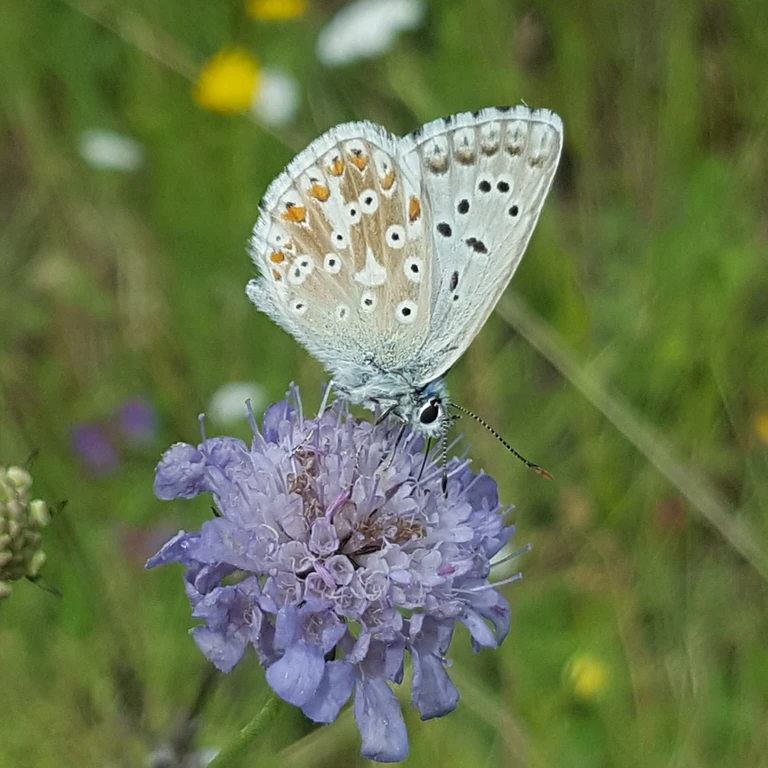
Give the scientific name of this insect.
Lysandra coridon
